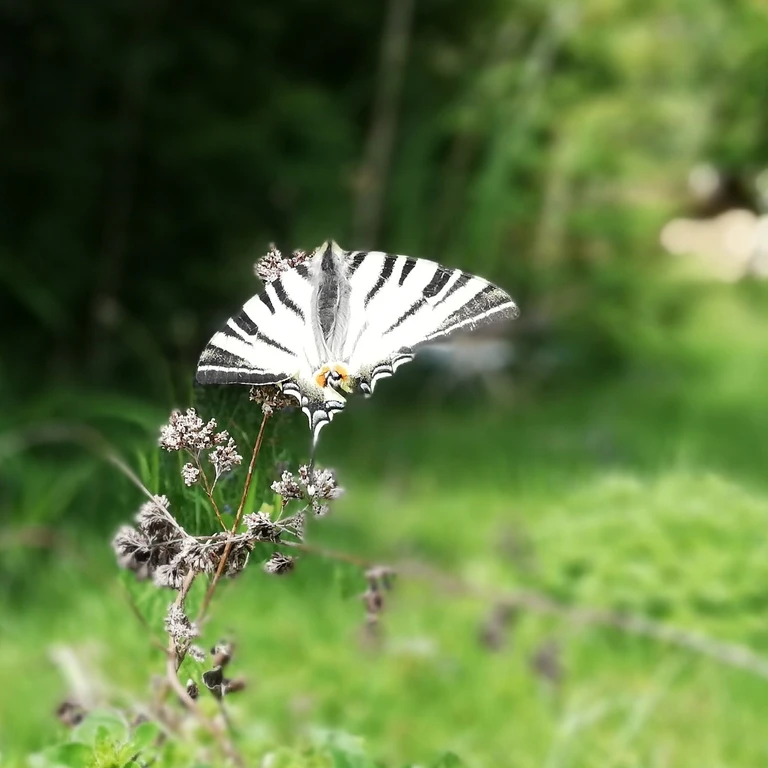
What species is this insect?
Iphiclides podalirius
